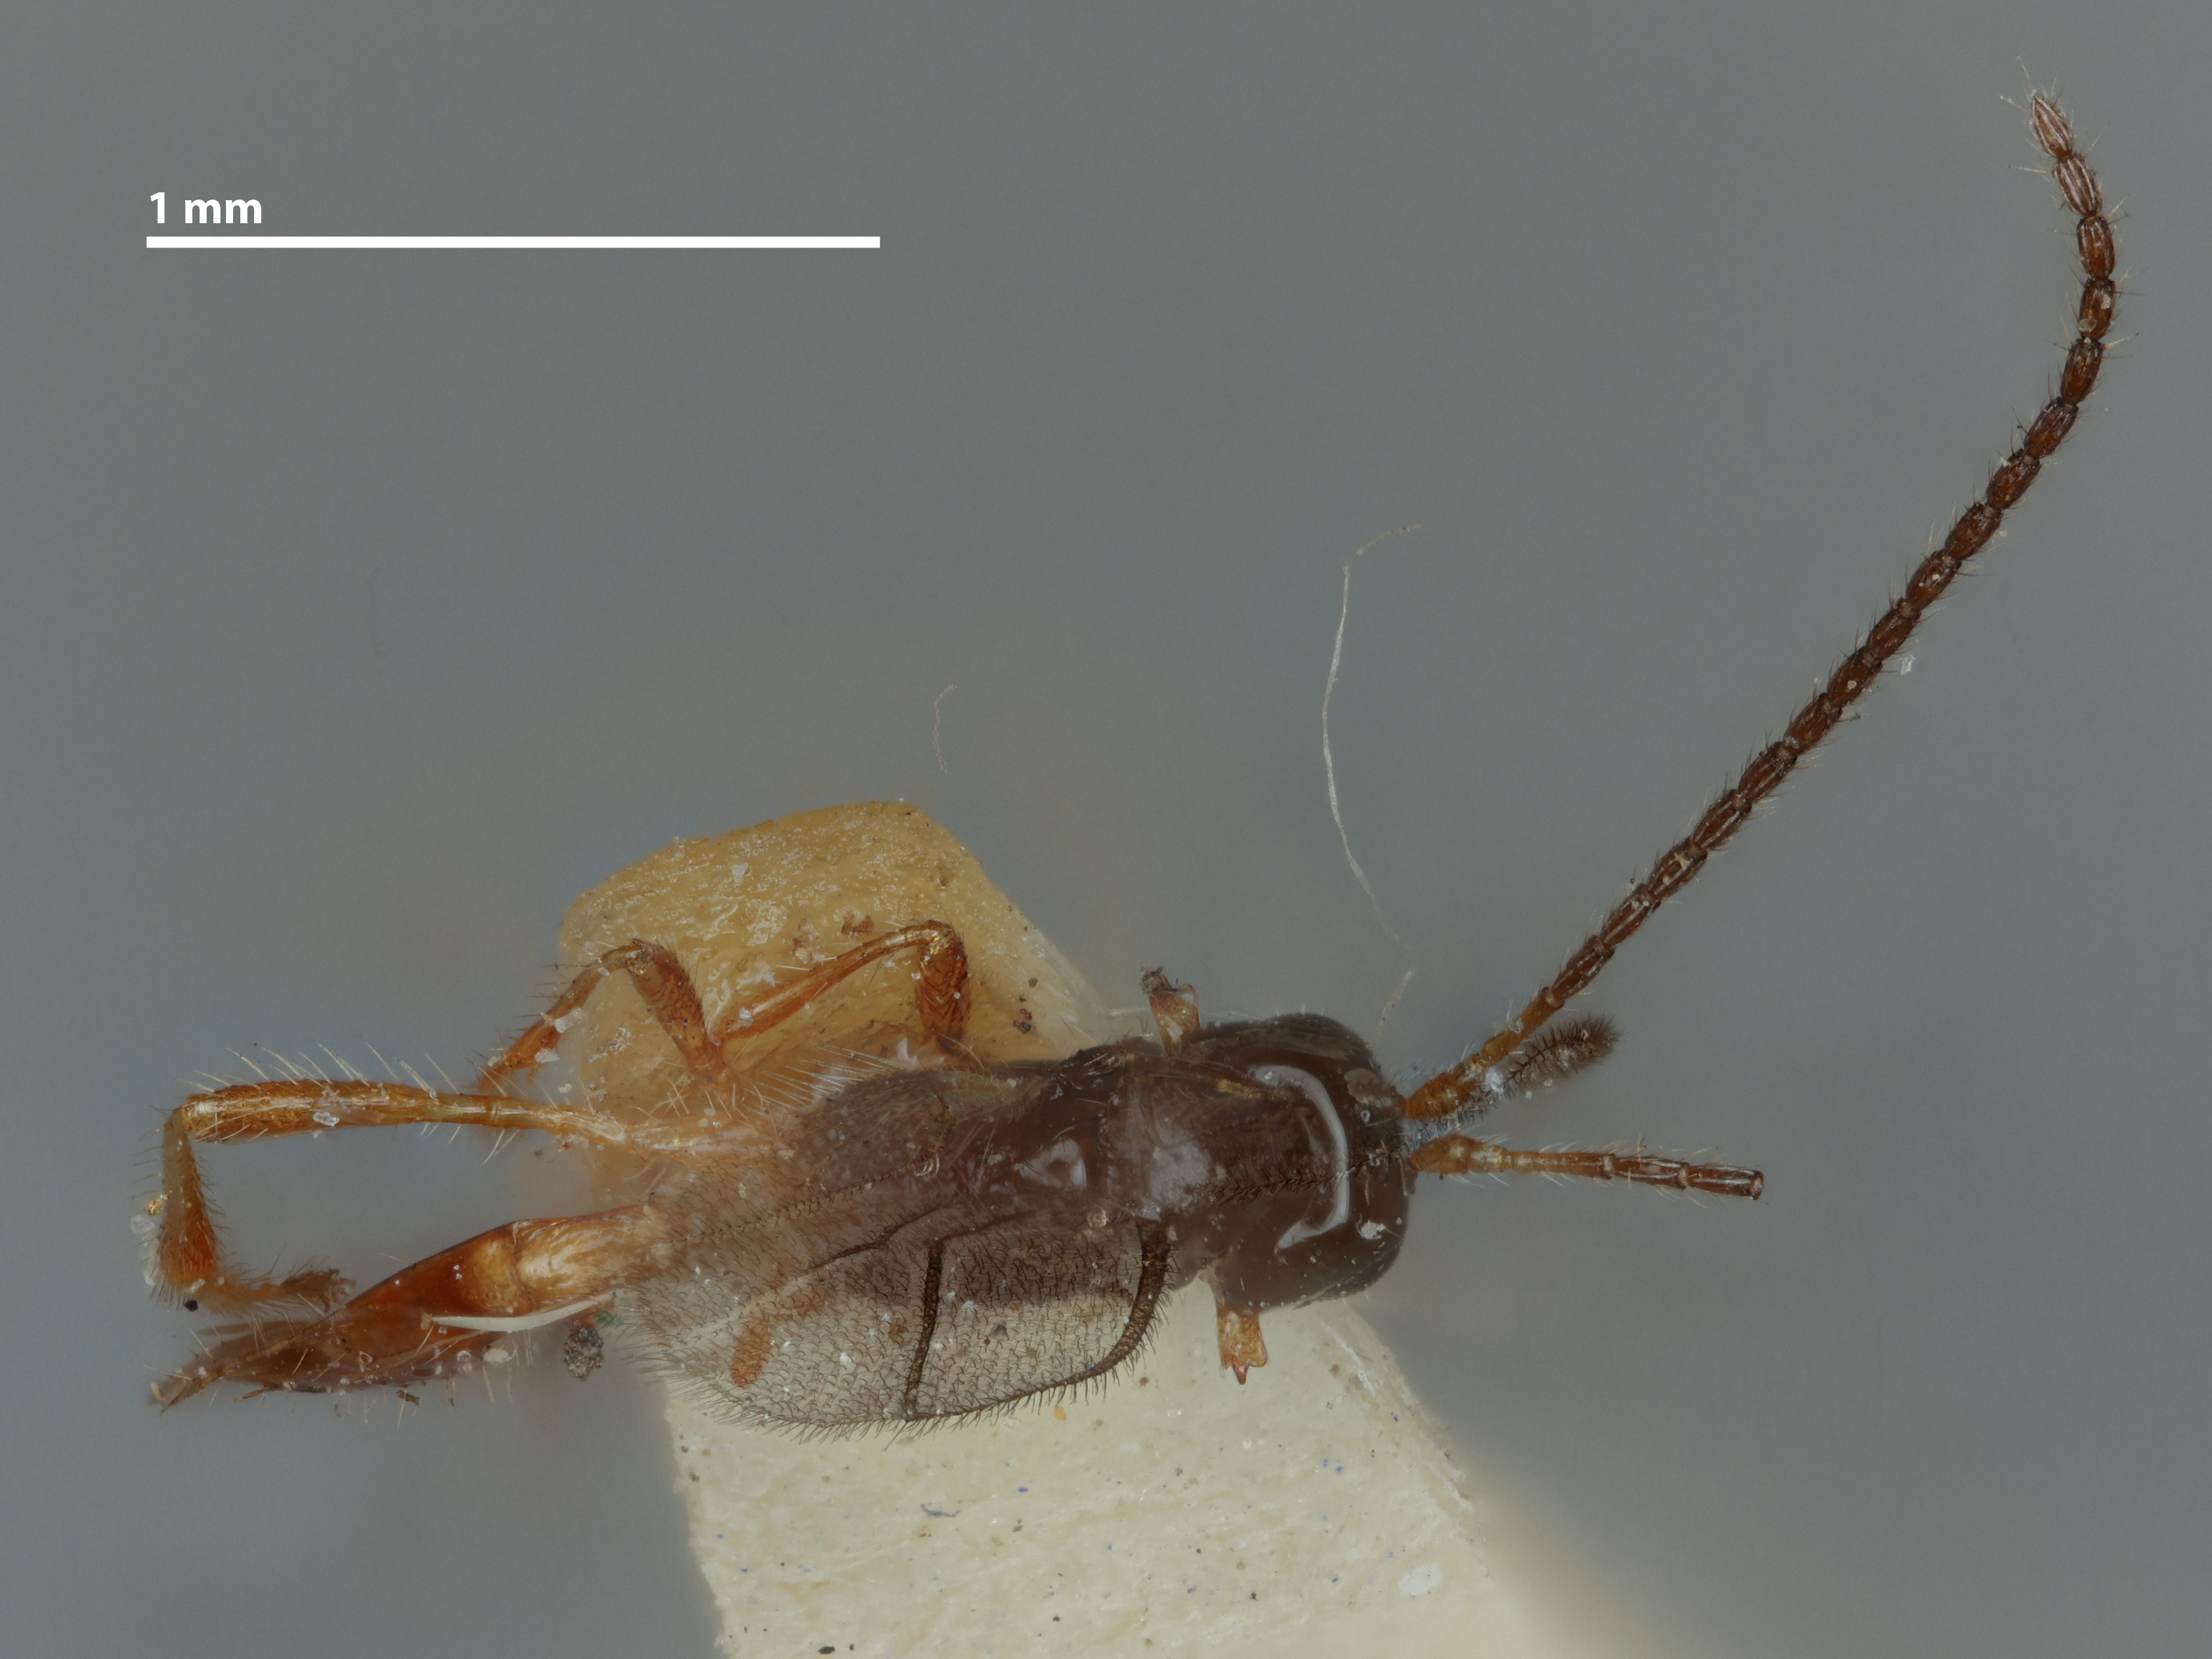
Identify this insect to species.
Aspilota compressigaster
